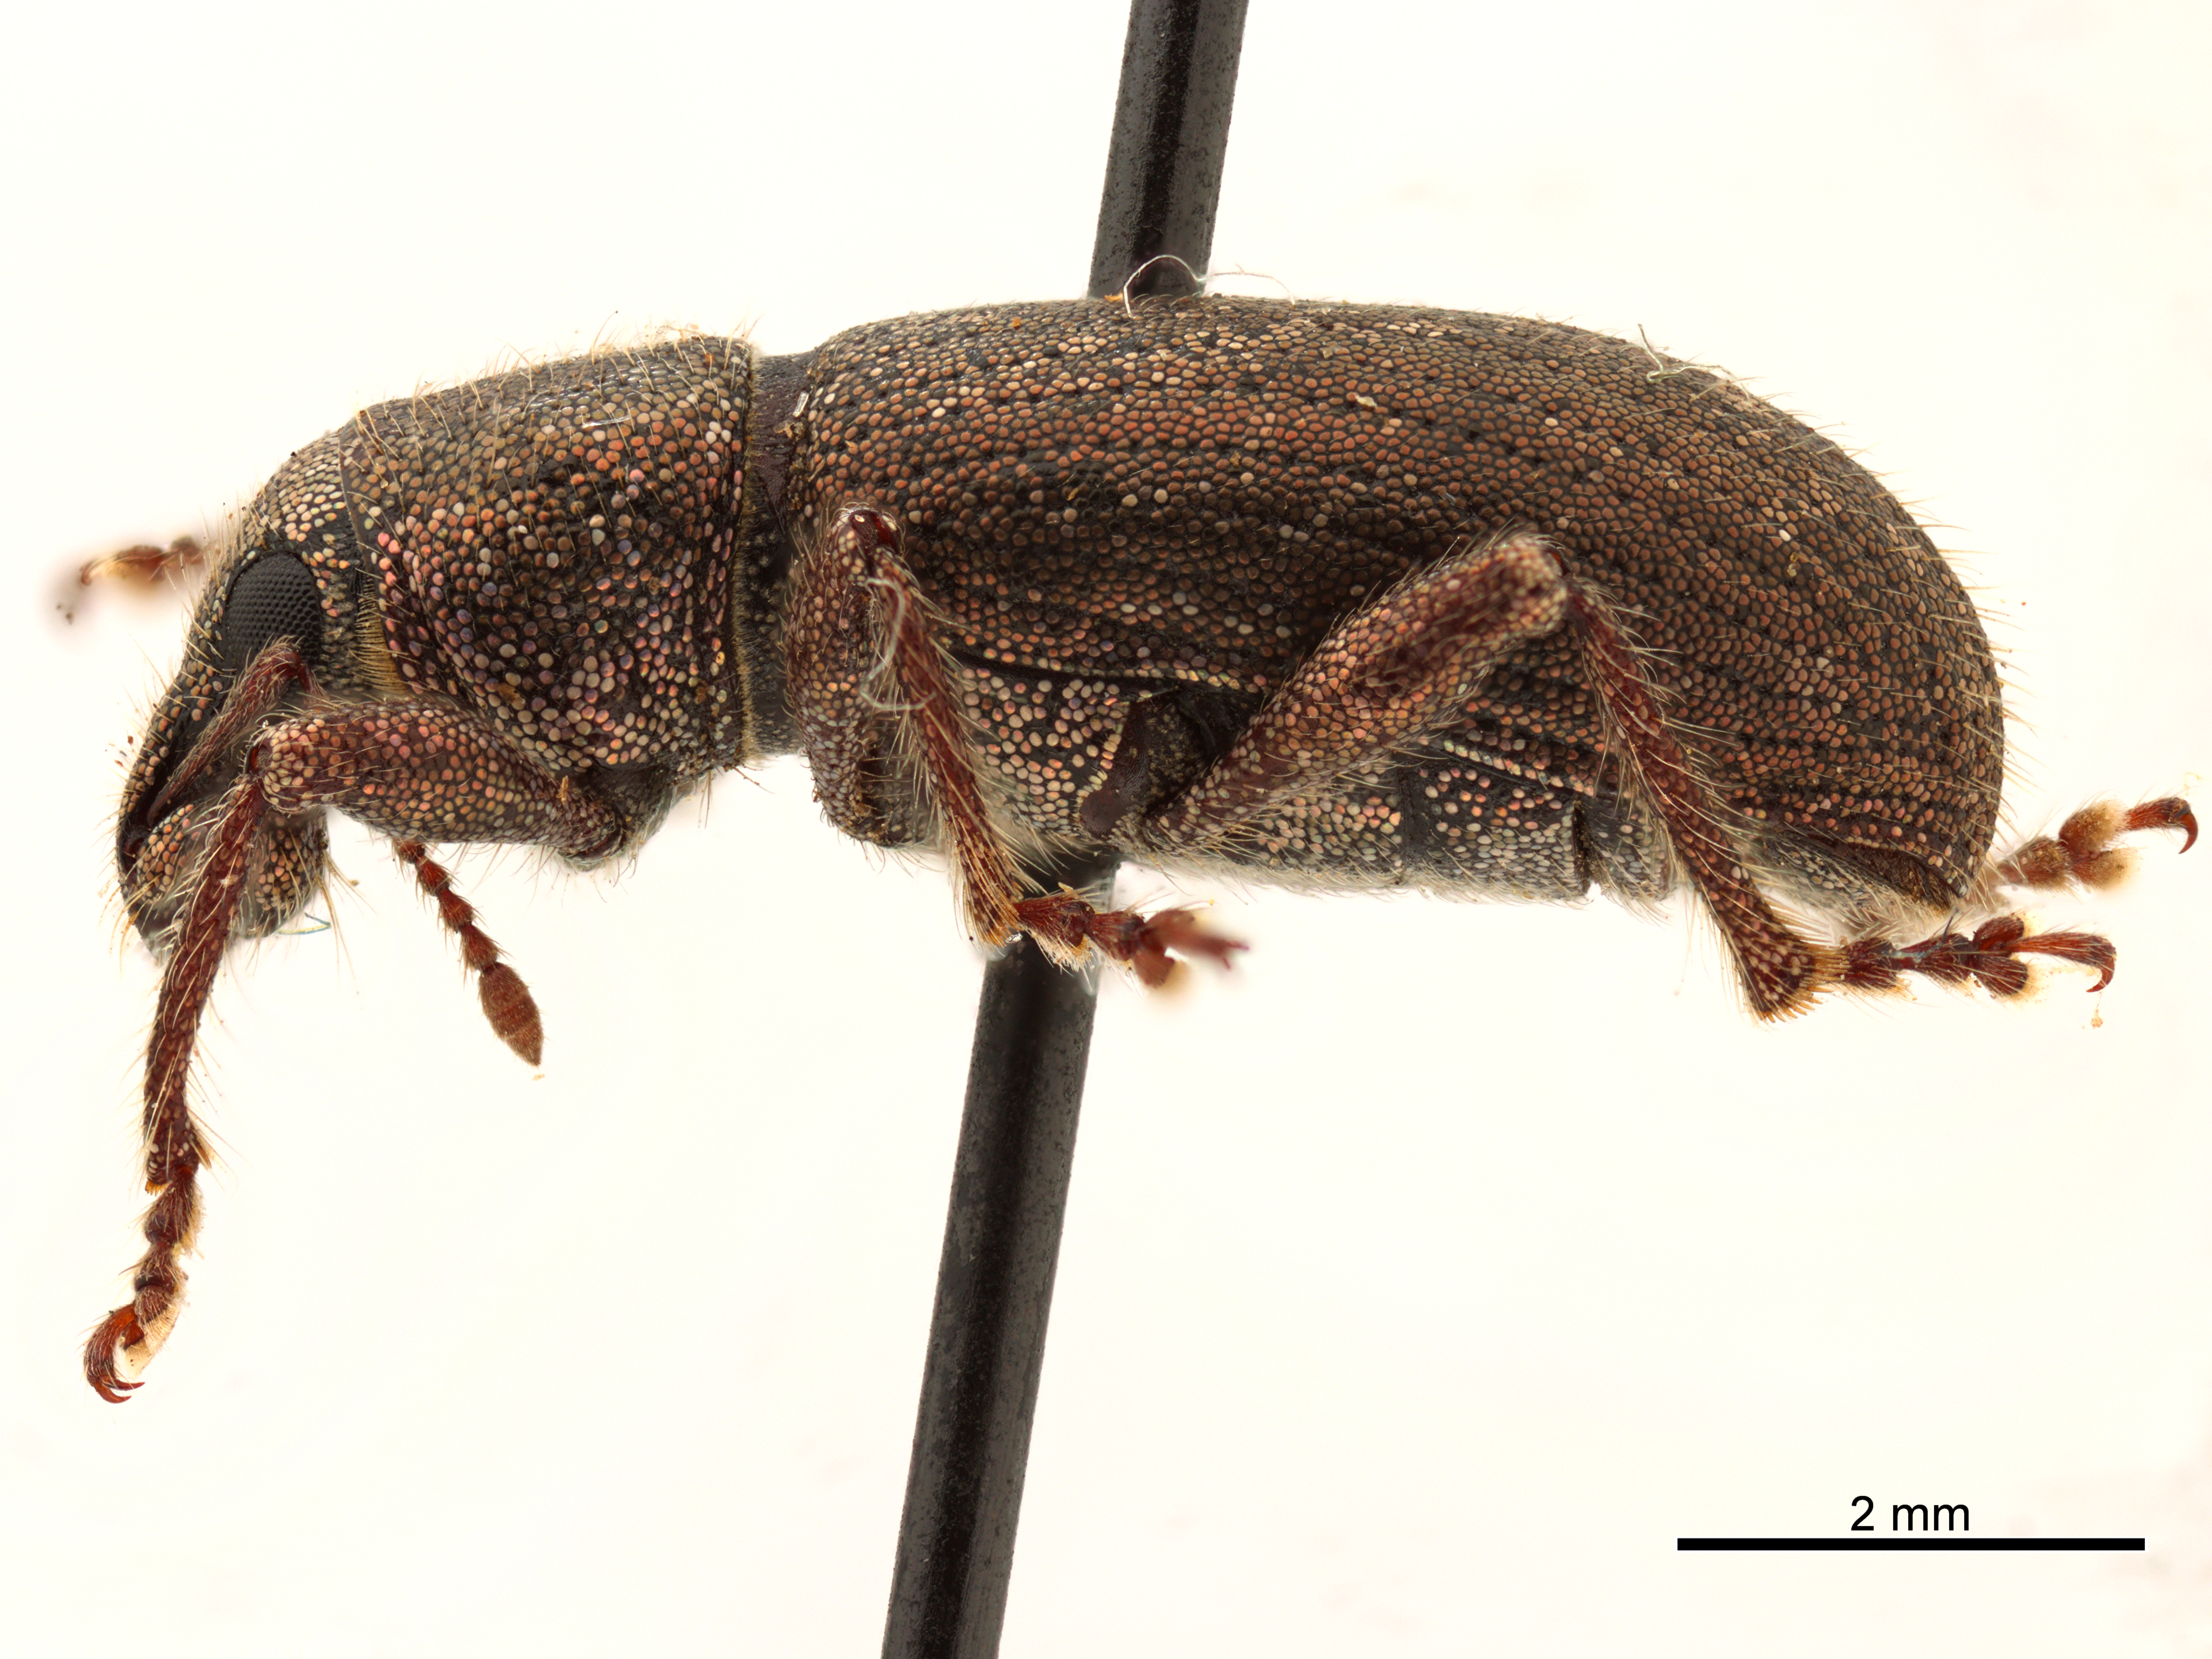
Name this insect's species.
Pseudorimus orbicollis
